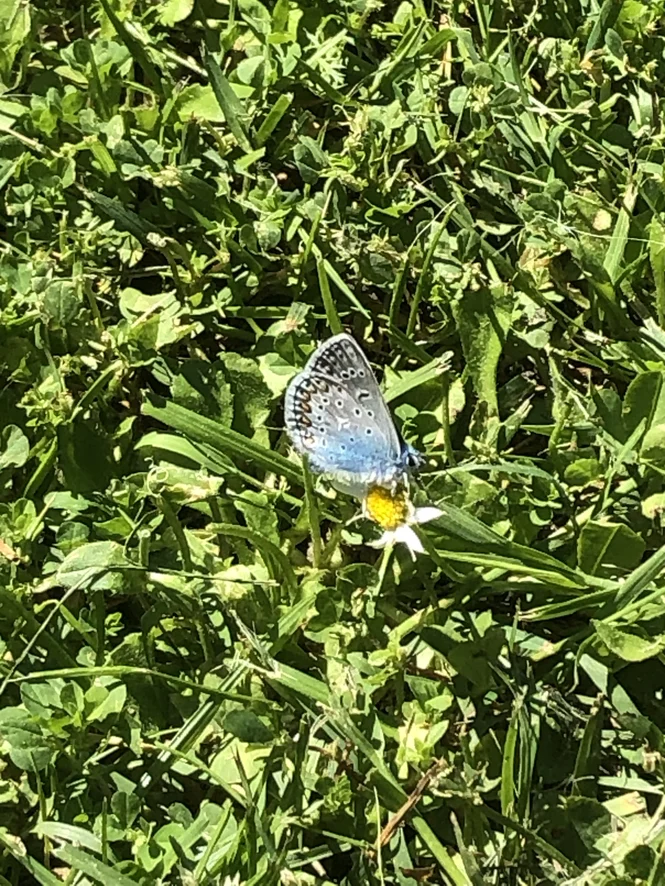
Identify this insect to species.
Polyommatus icarus
